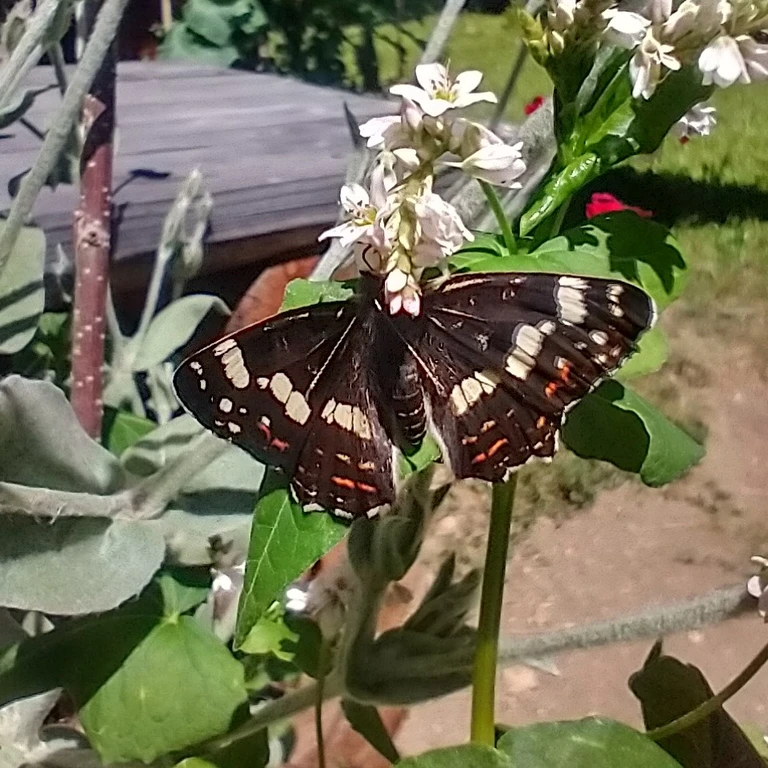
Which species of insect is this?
Araschnia levana
